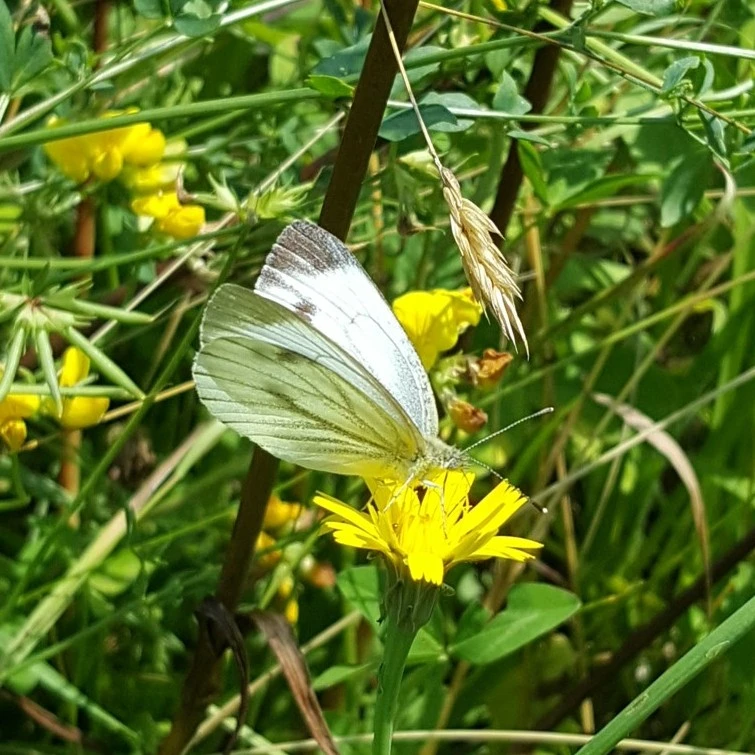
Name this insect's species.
Pieris napi
